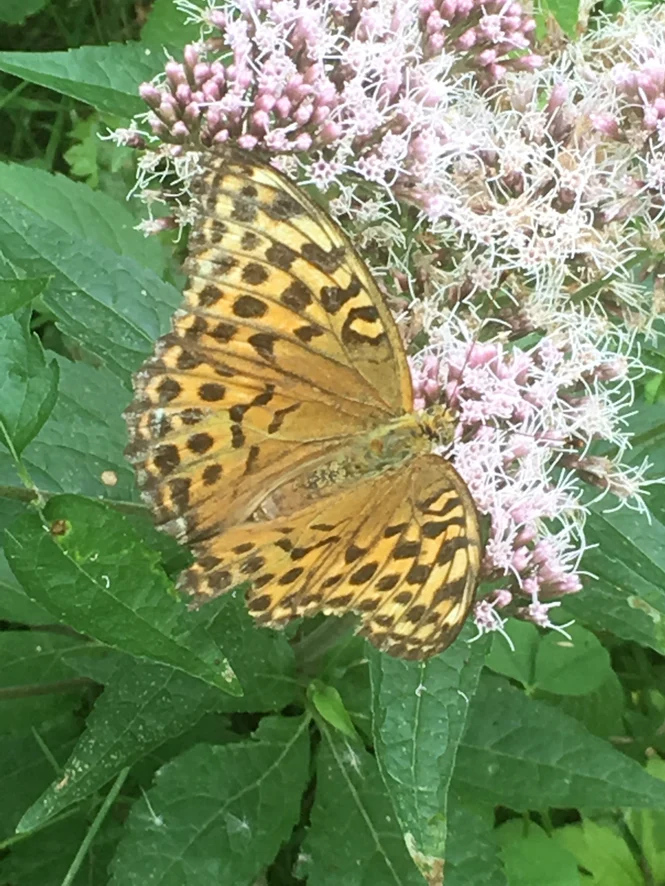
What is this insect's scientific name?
Argynnis paphia
